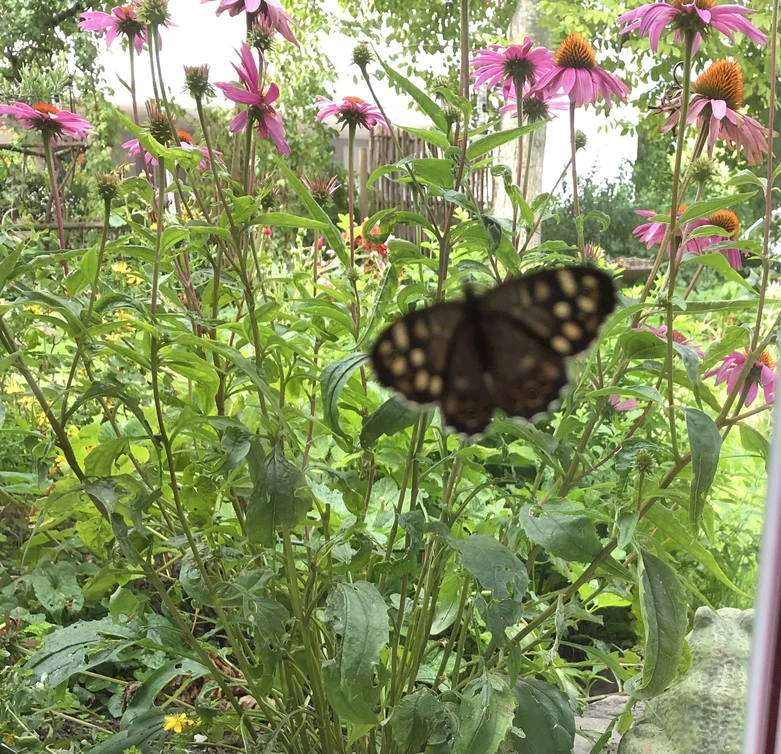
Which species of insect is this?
Pararge aegeria
